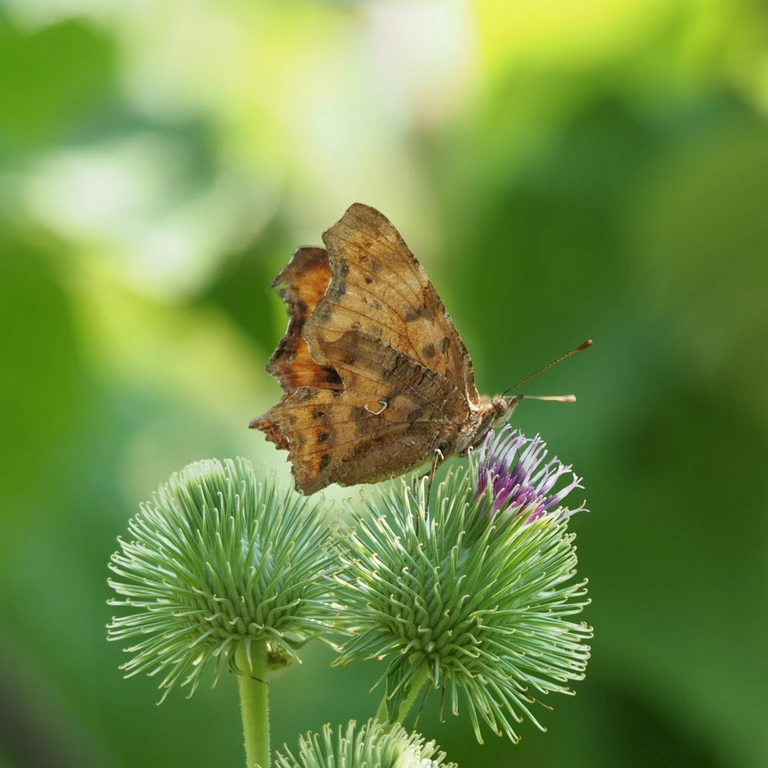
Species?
Polygonia c-album
